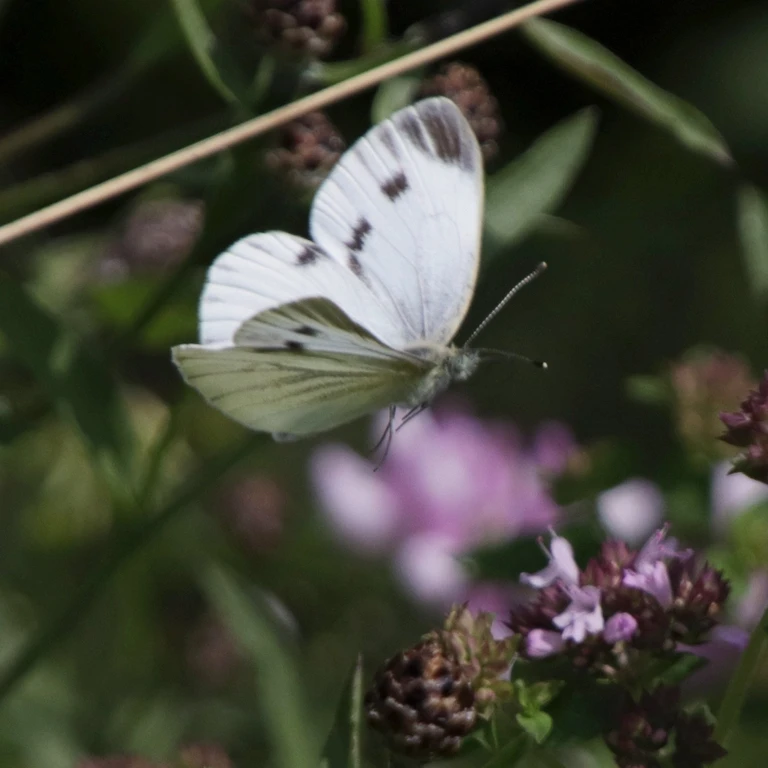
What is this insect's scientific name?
Pieris napi
